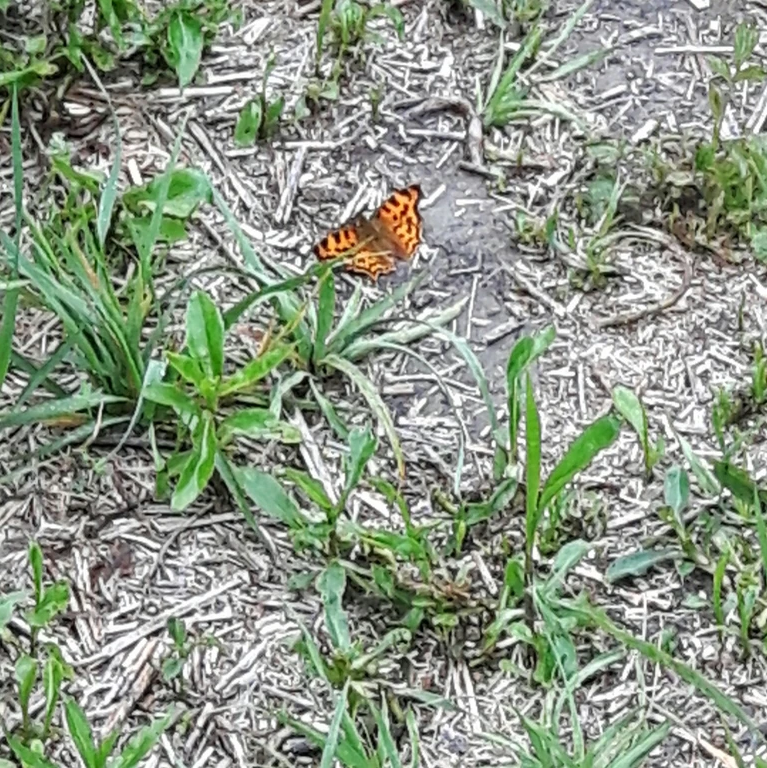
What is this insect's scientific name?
Polygonia c-album
